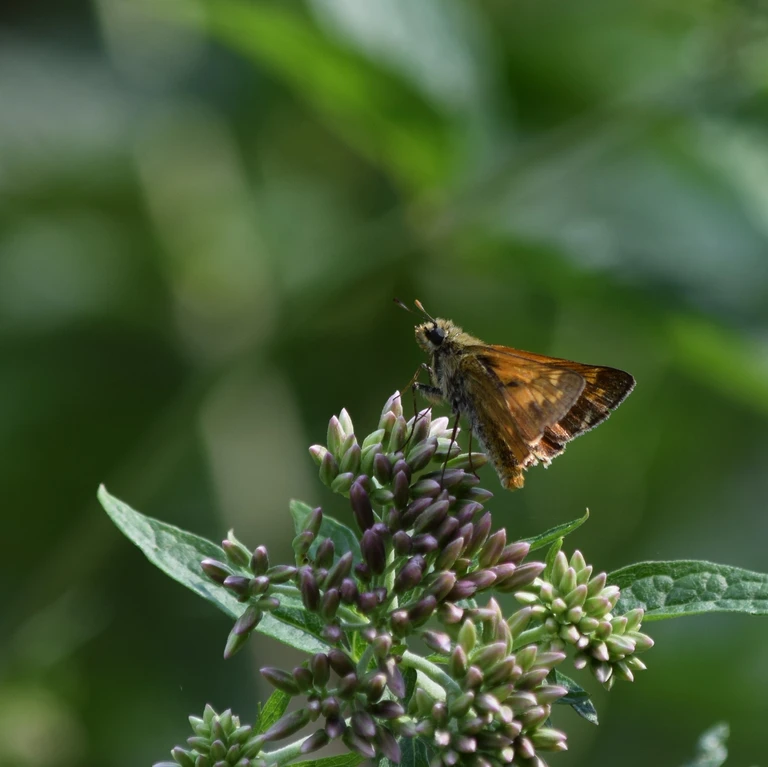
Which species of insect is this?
Ochlodes sylvanus (also Ochlodes venata)
